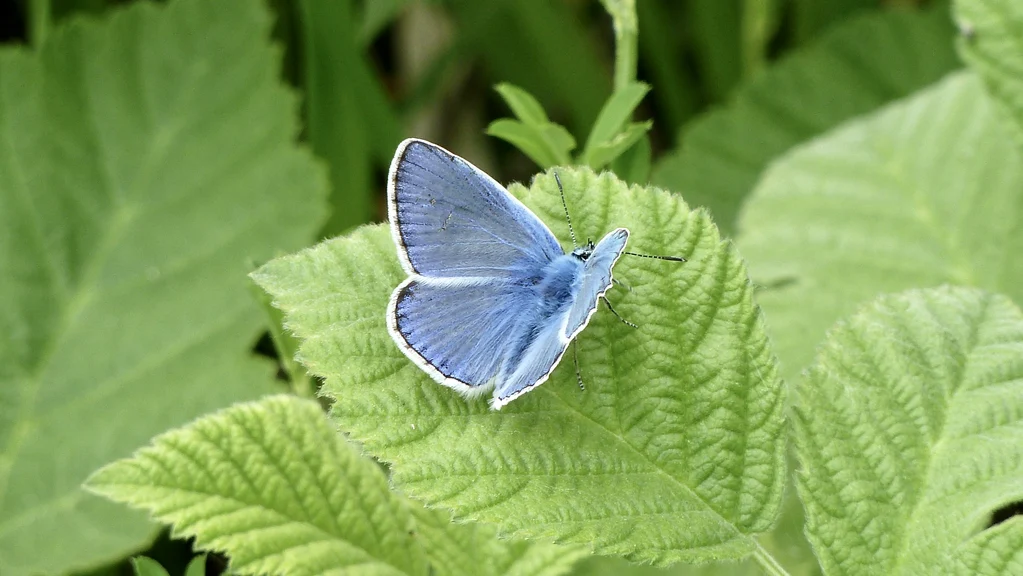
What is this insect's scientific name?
Polyommatus icarus
